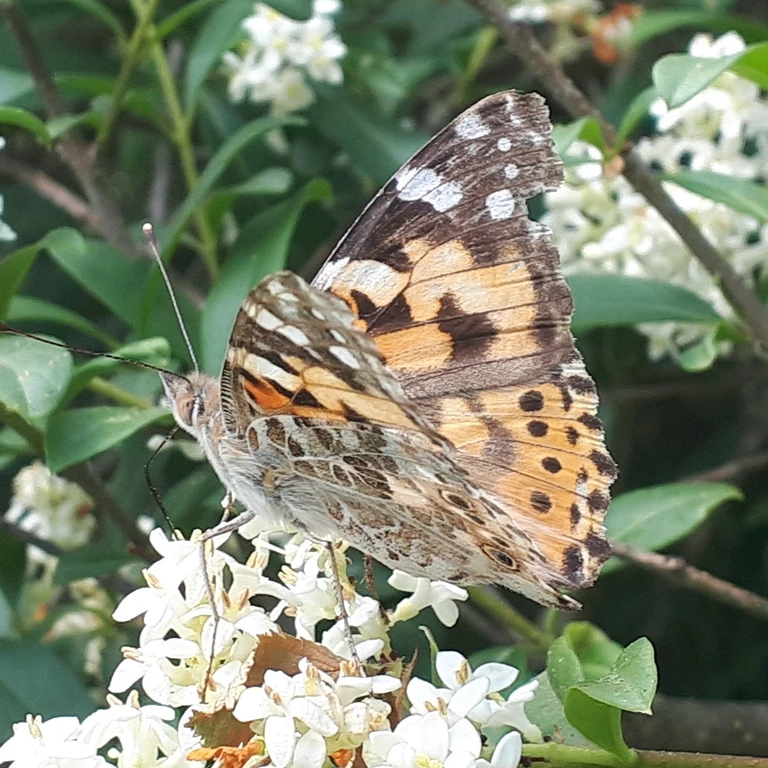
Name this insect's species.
Vanessa cardui
